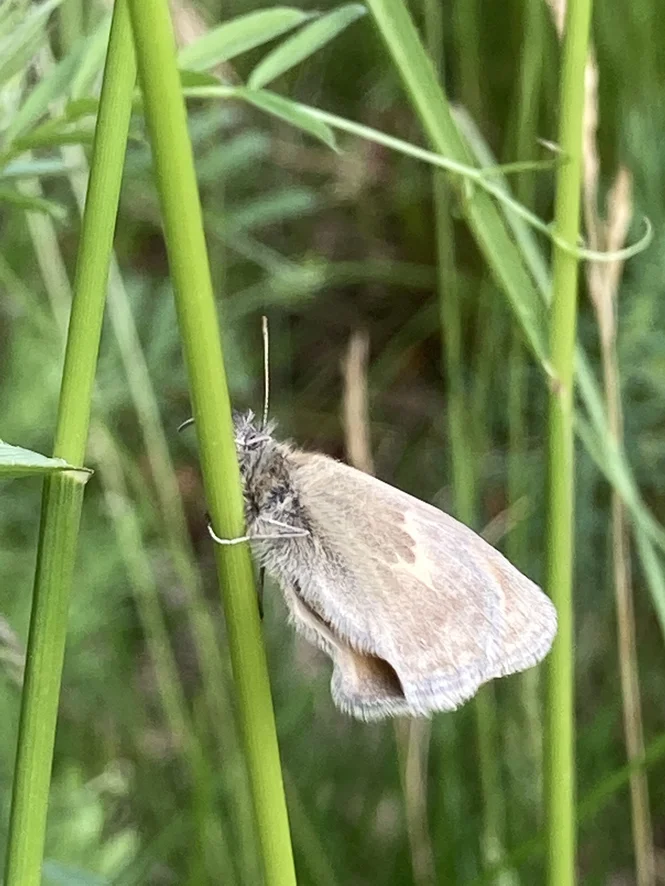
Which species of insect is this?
Coenonympha pamphilus
